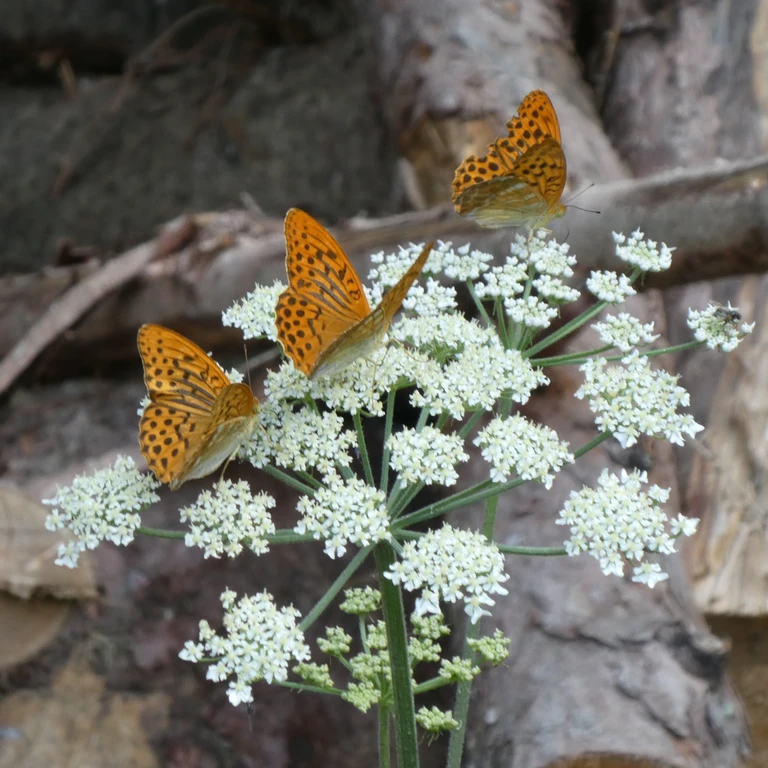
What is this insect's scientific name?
Argynnis paphia
